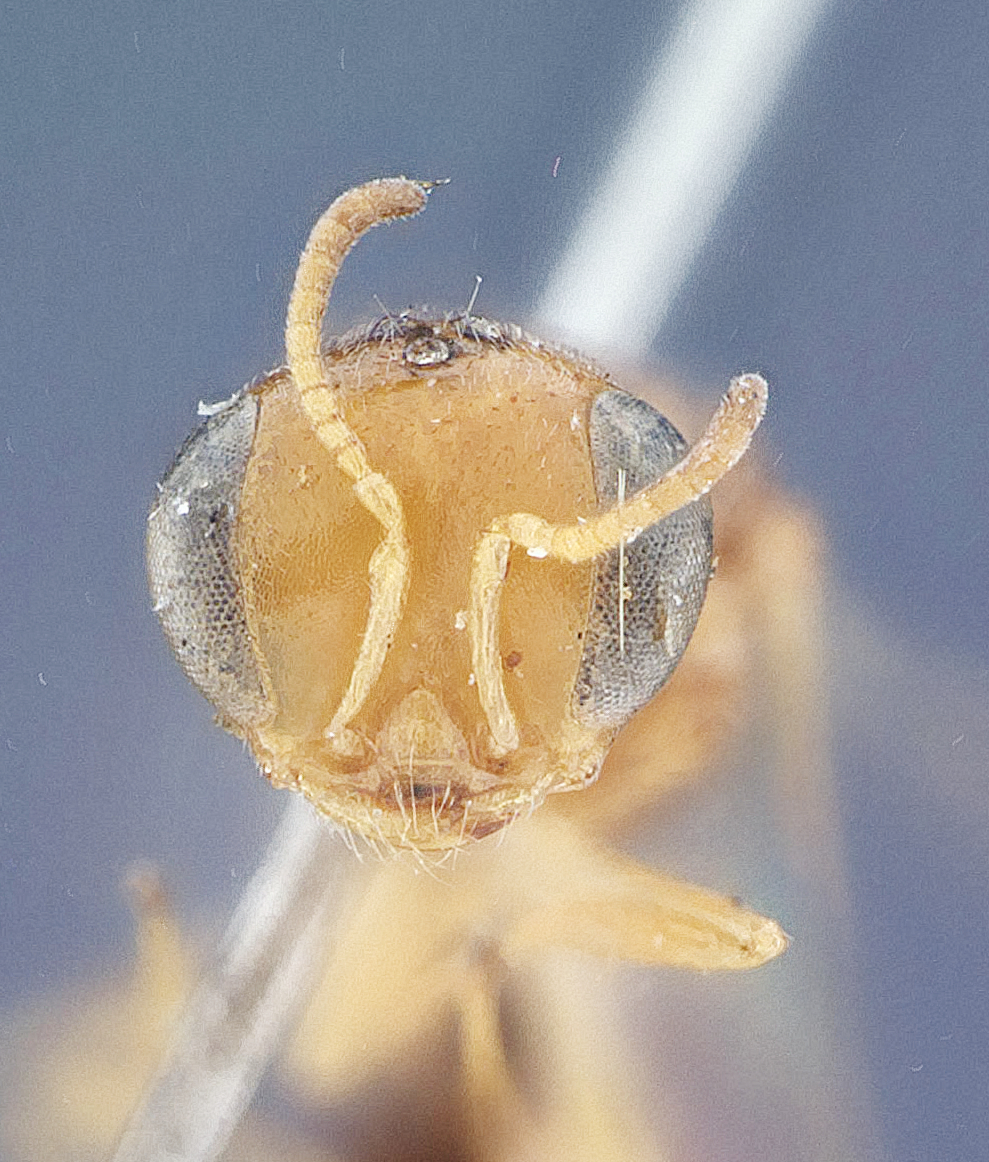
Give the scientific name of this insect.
Microstigmus brunniventris
